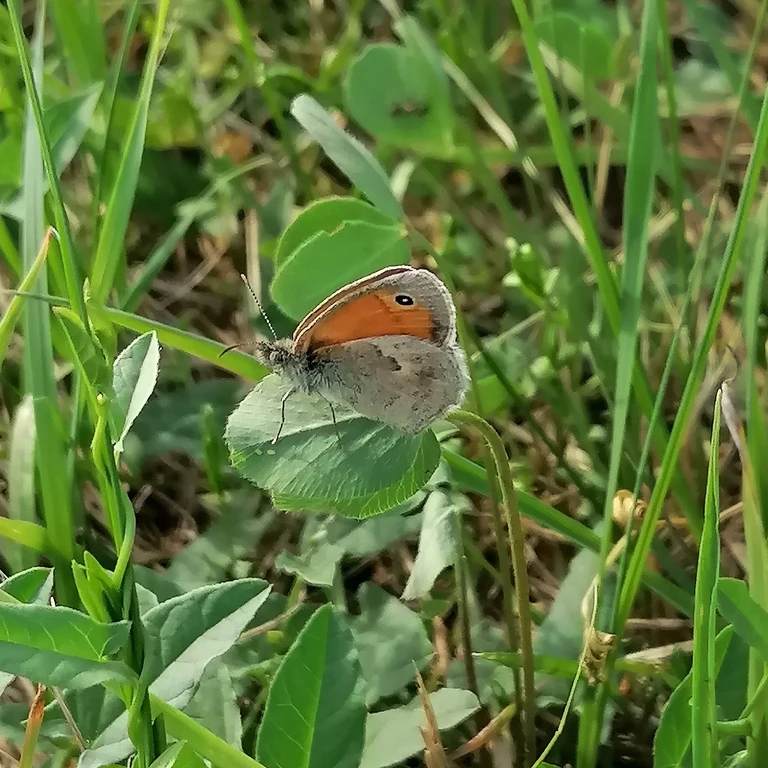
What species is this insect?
Coenonympha pamphilus
